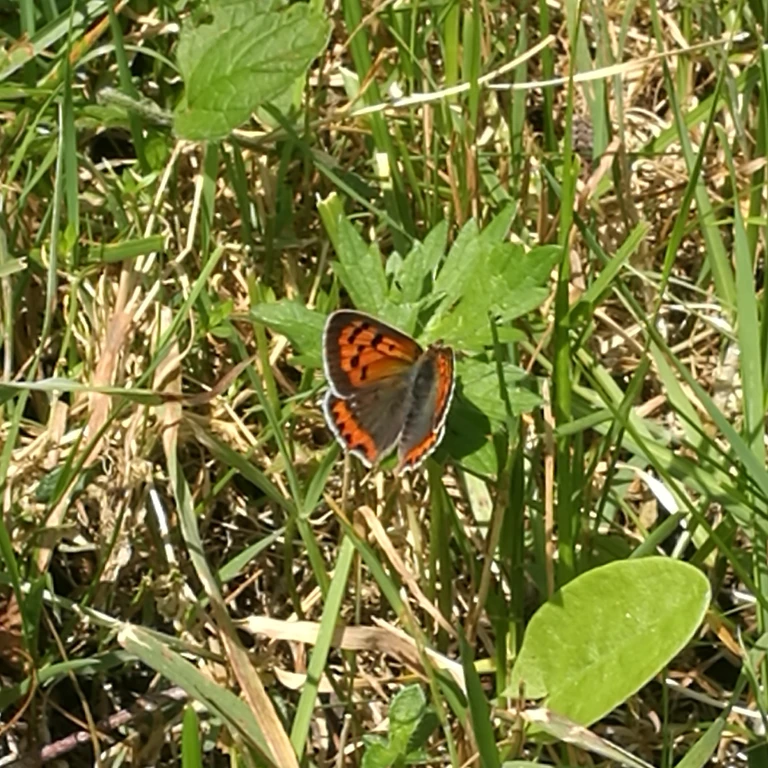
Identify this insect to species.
Lycaena phlaeas
